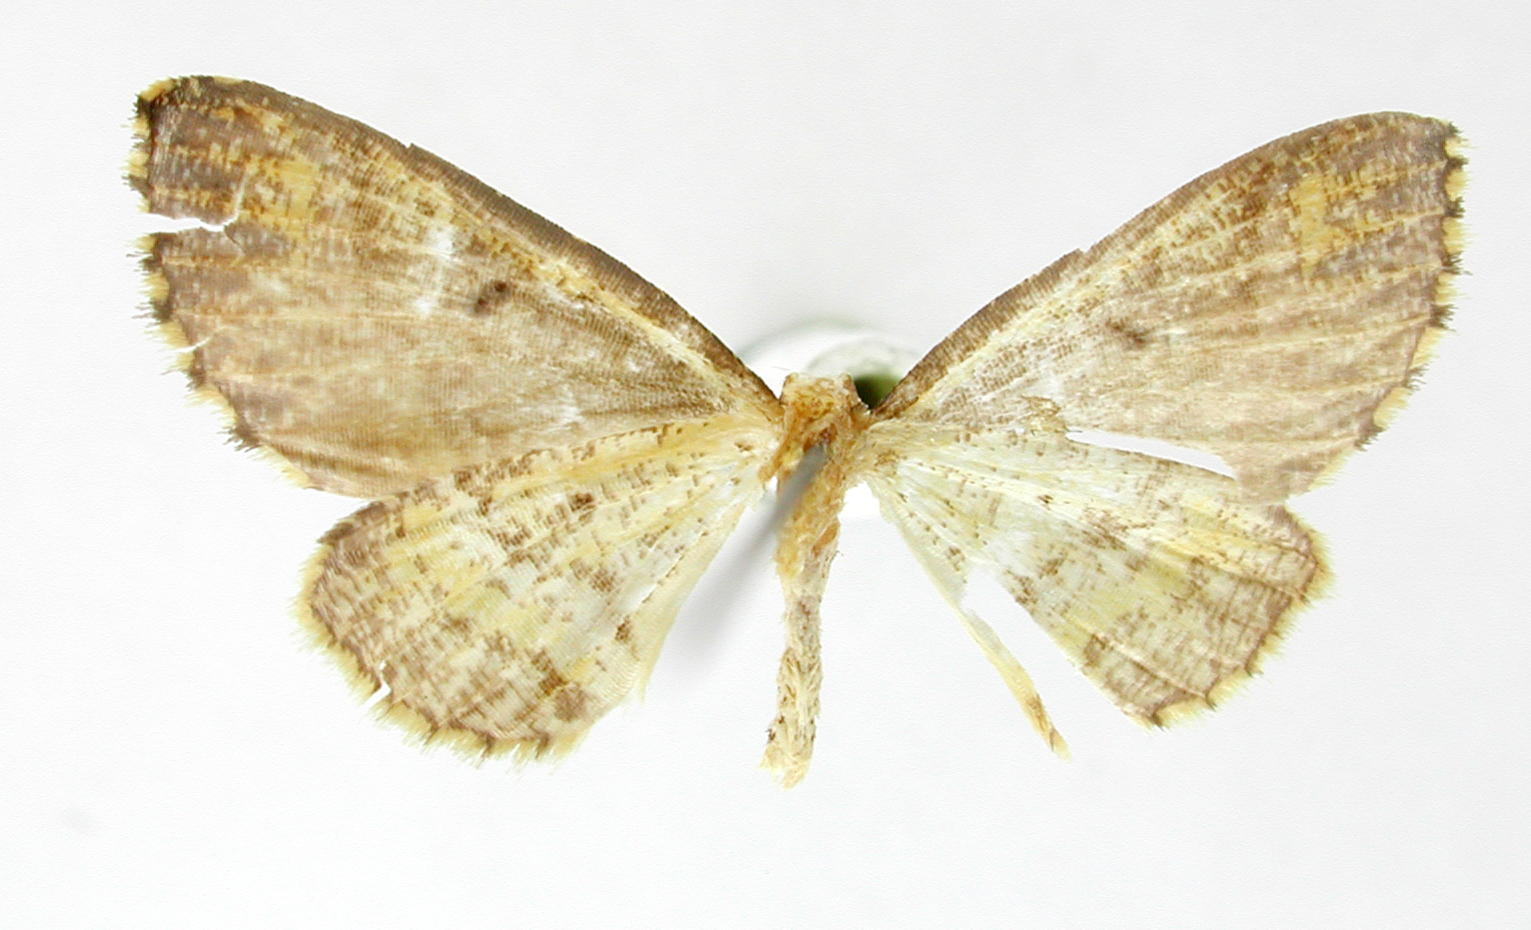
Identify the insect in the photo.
Psaliodes conimaculata
